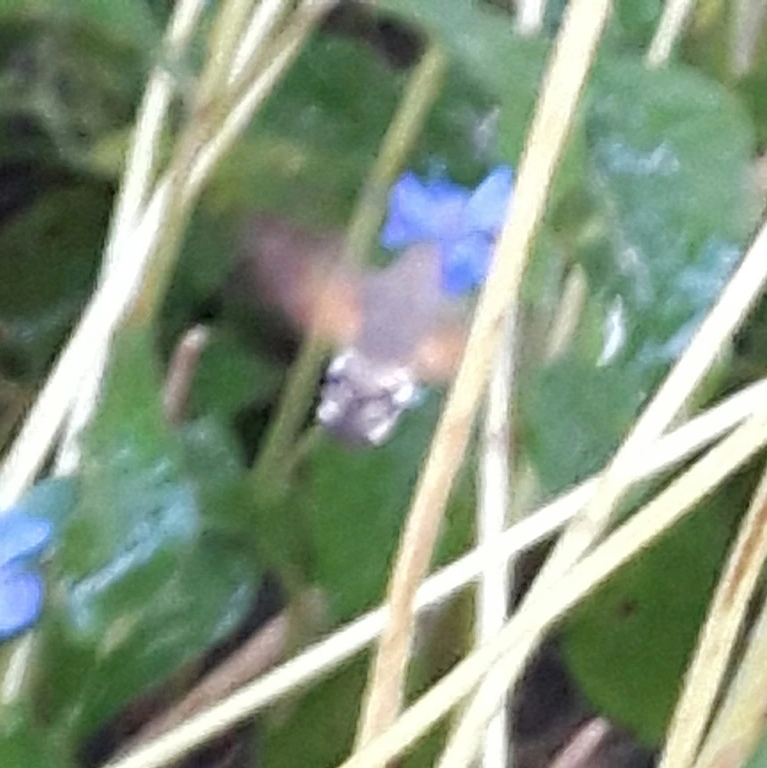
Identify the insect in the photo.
Macroglossum stellatarum
